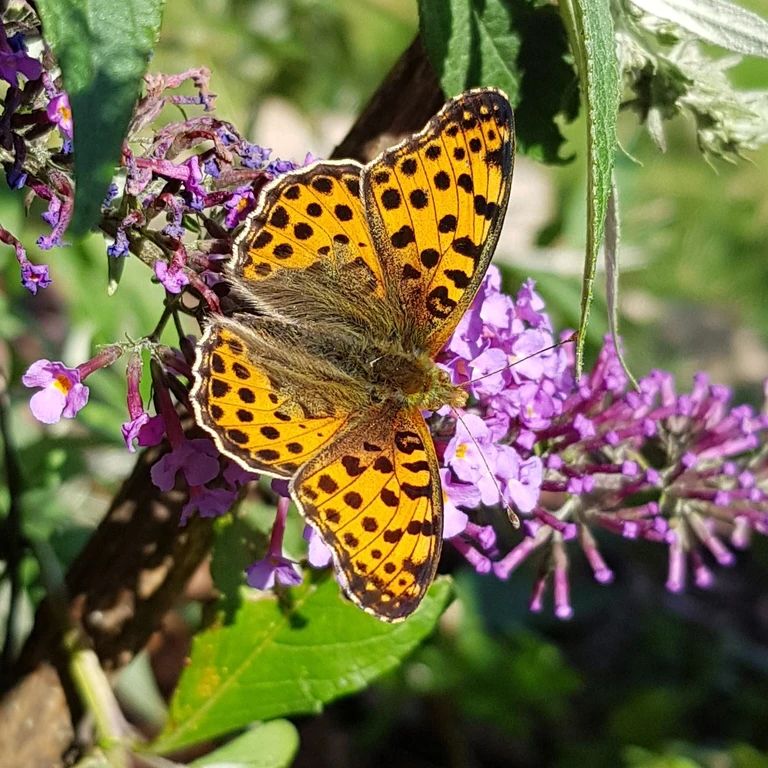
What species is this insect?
Issoria lathonia
